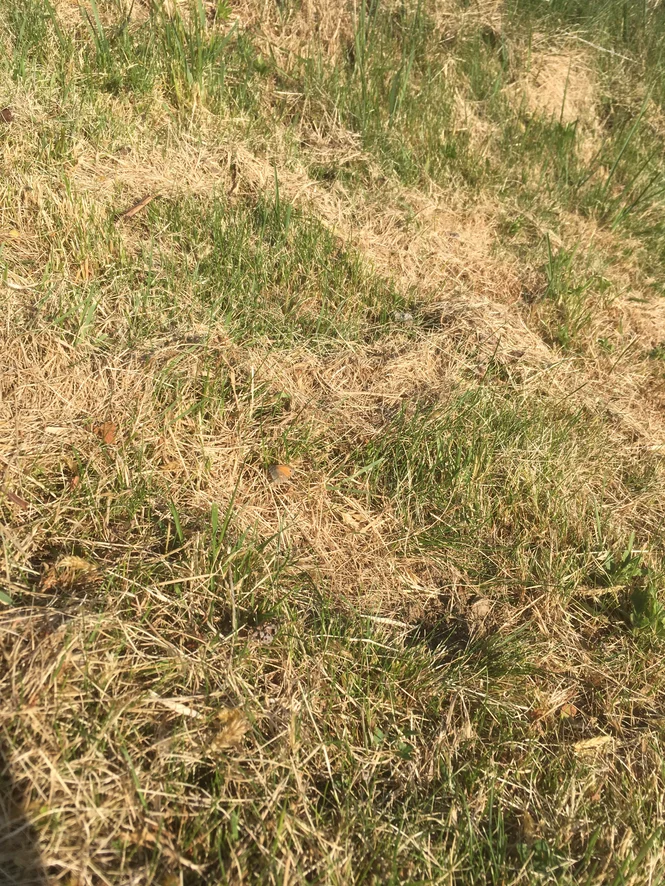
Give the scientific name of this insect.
Coenonympha pamphilus
